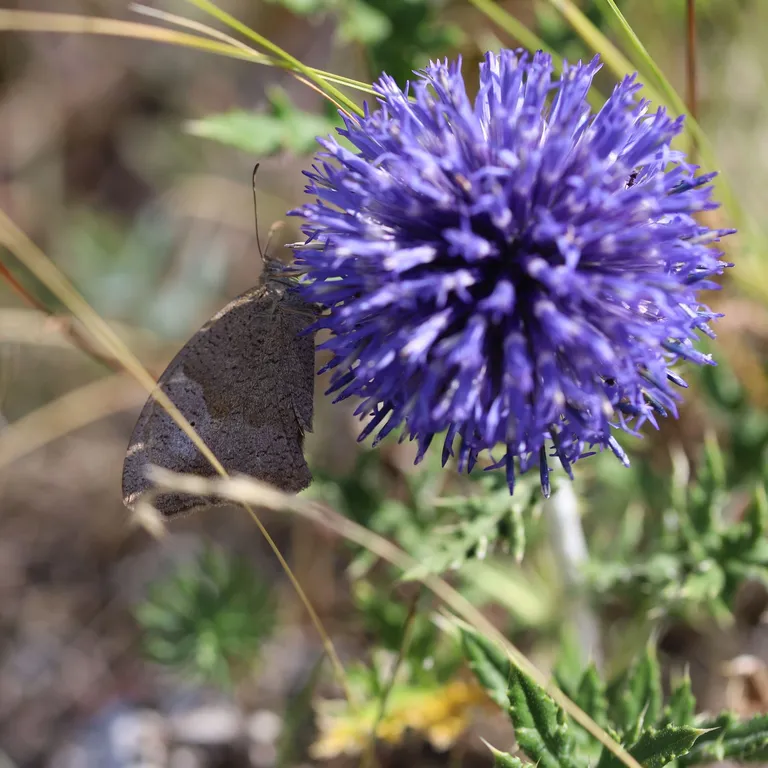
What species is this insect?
Maniola jurtina
